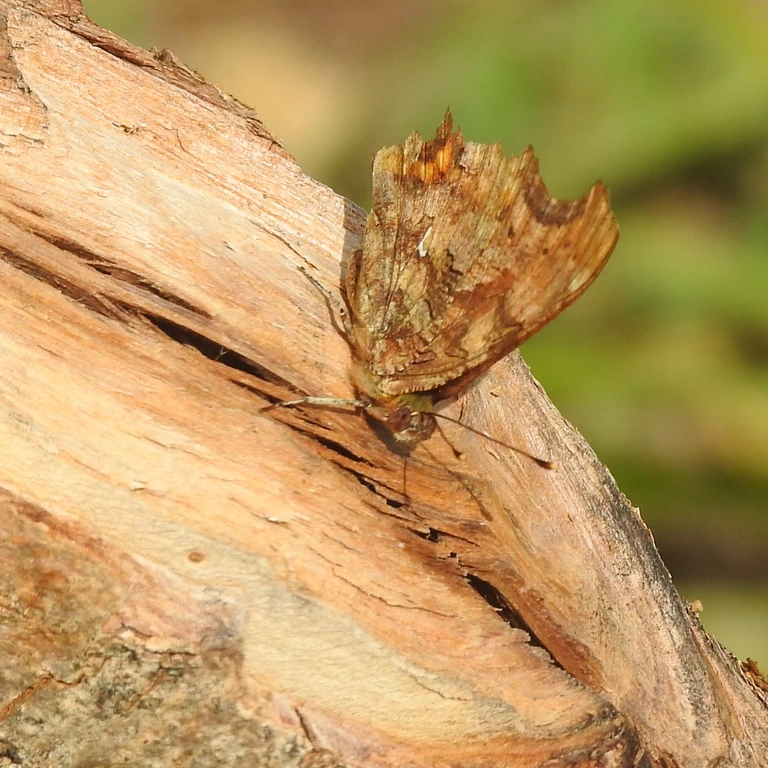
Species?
Polygonia c-album
